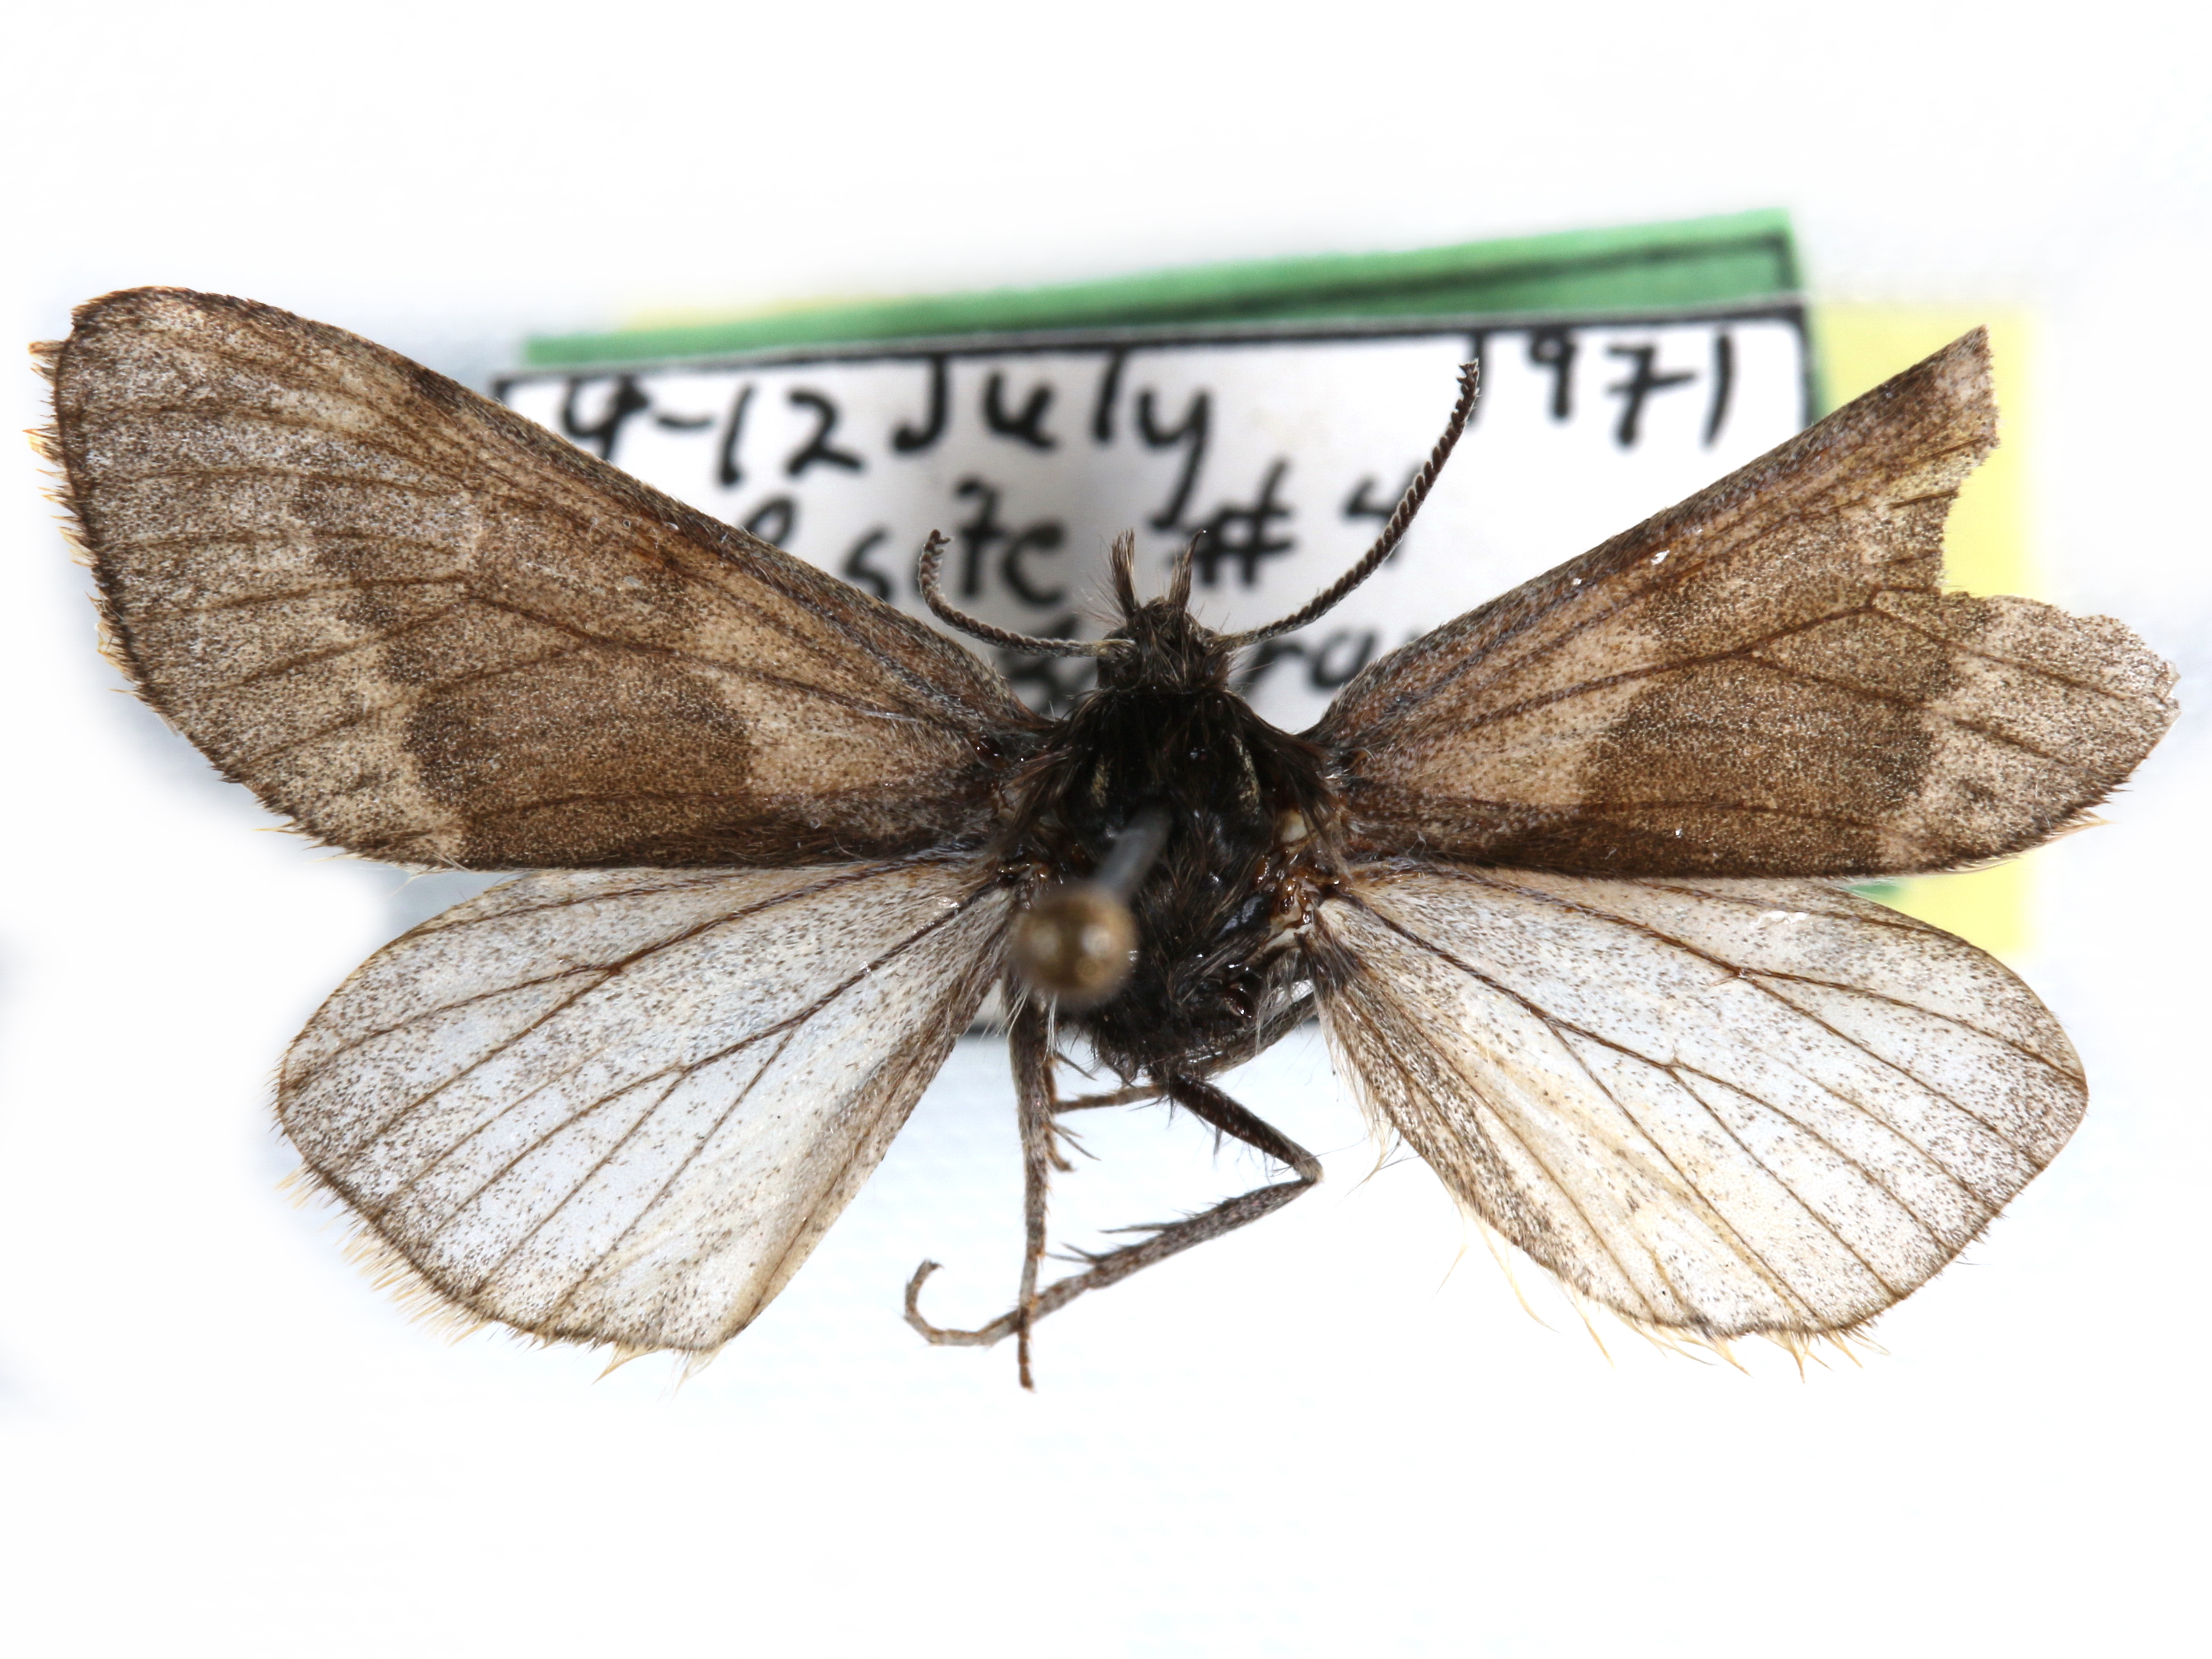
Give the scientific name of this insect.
Xestia liquidaria
